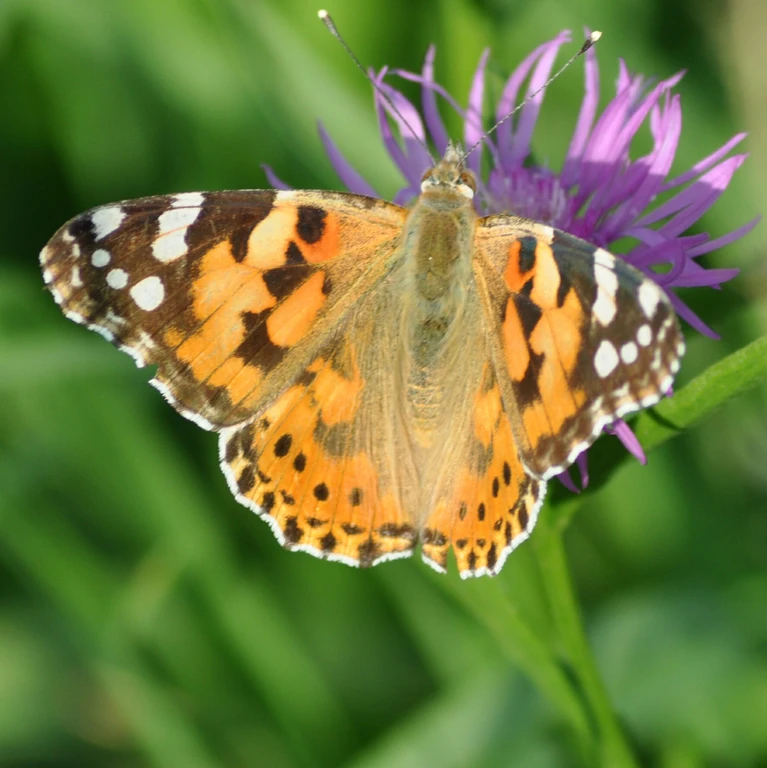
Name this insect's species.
Vanessa cardui
